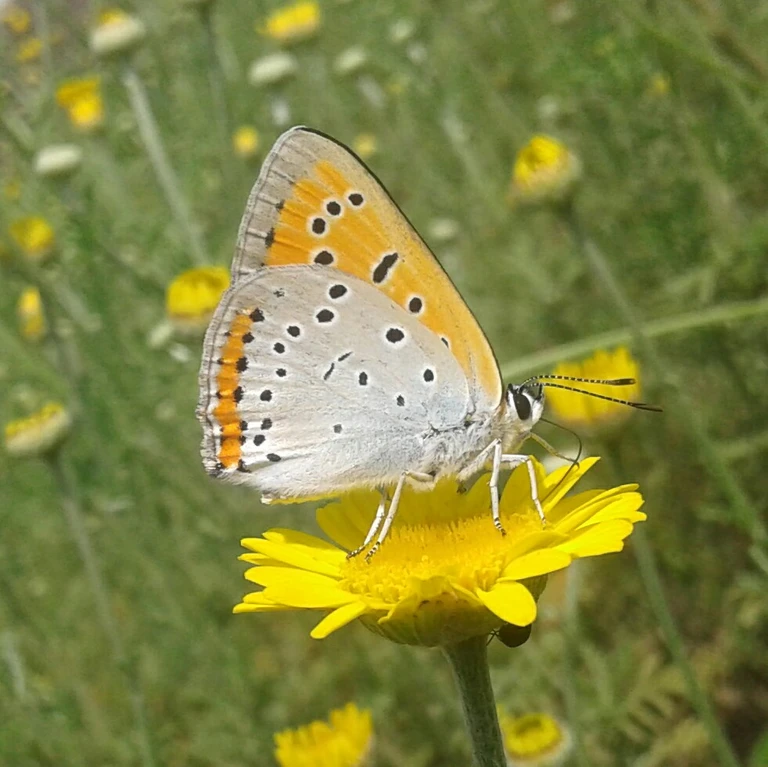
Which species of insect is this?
Lycaena dispar
